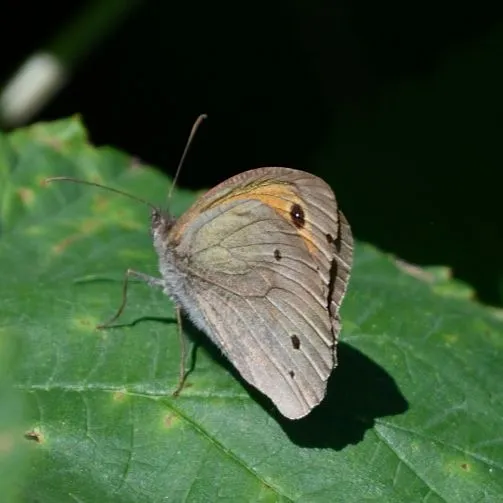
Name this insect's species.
Maniola jurtina
